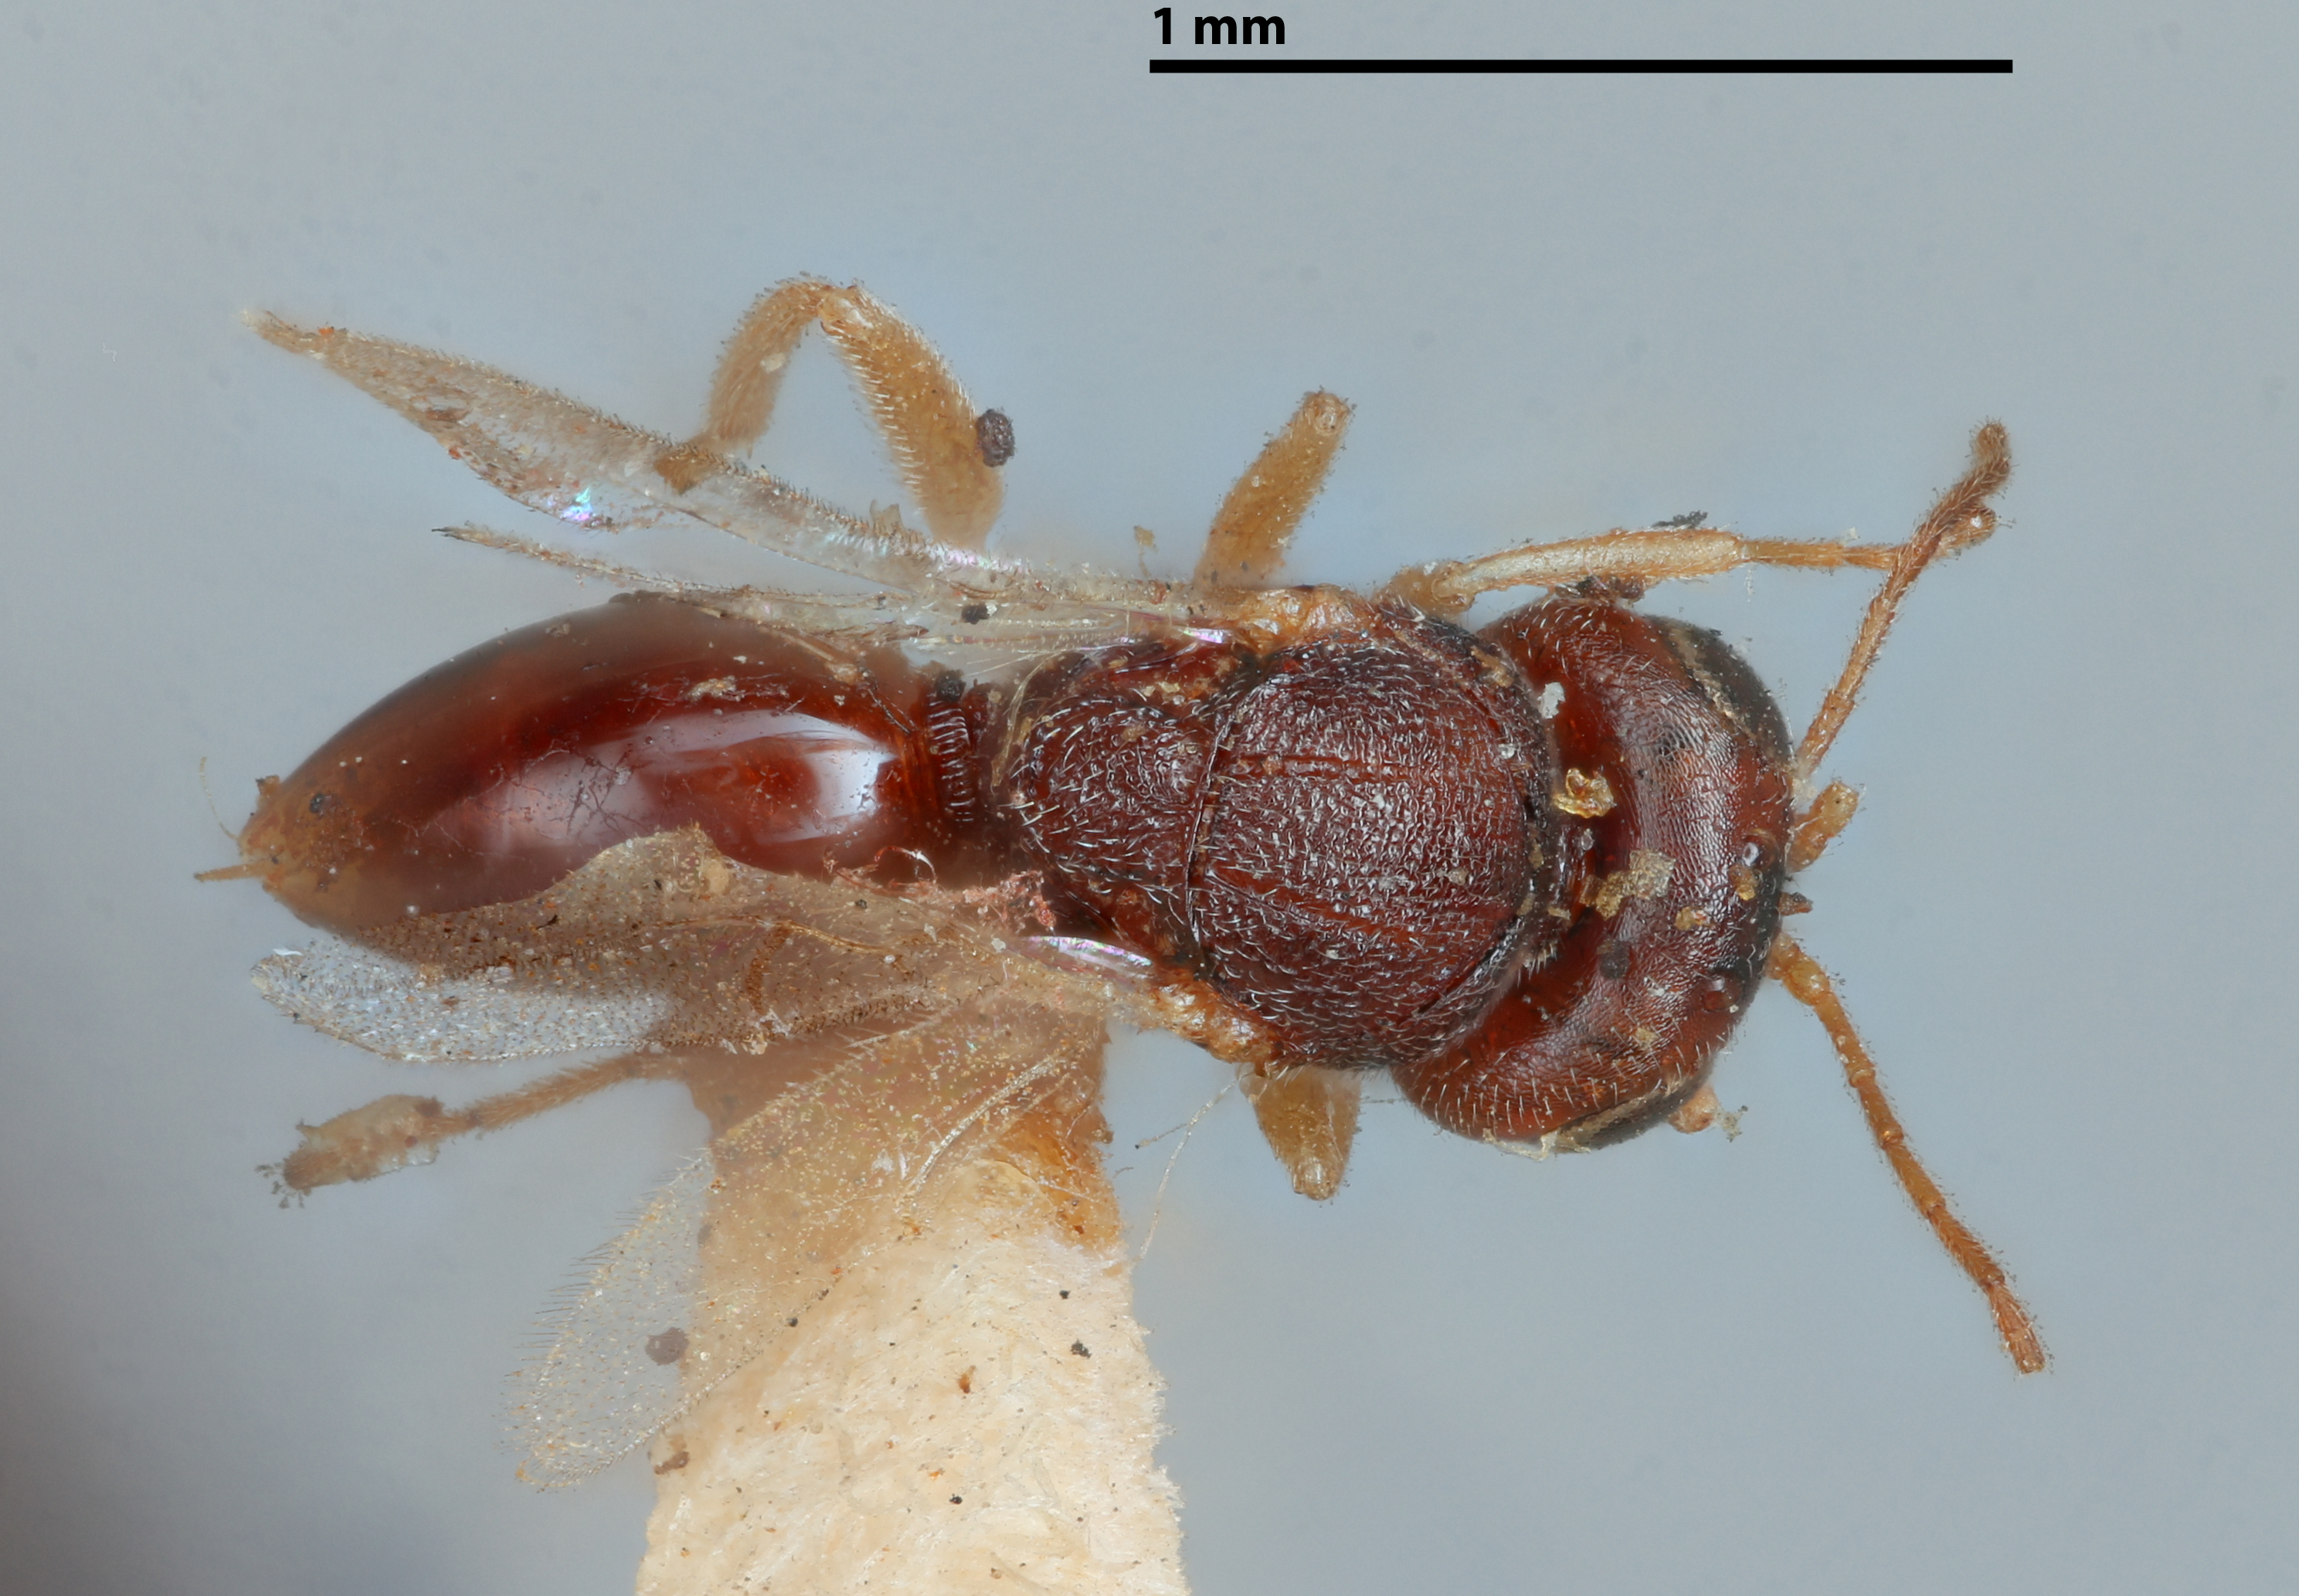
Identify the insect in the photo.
Ceroptres succinipedis
